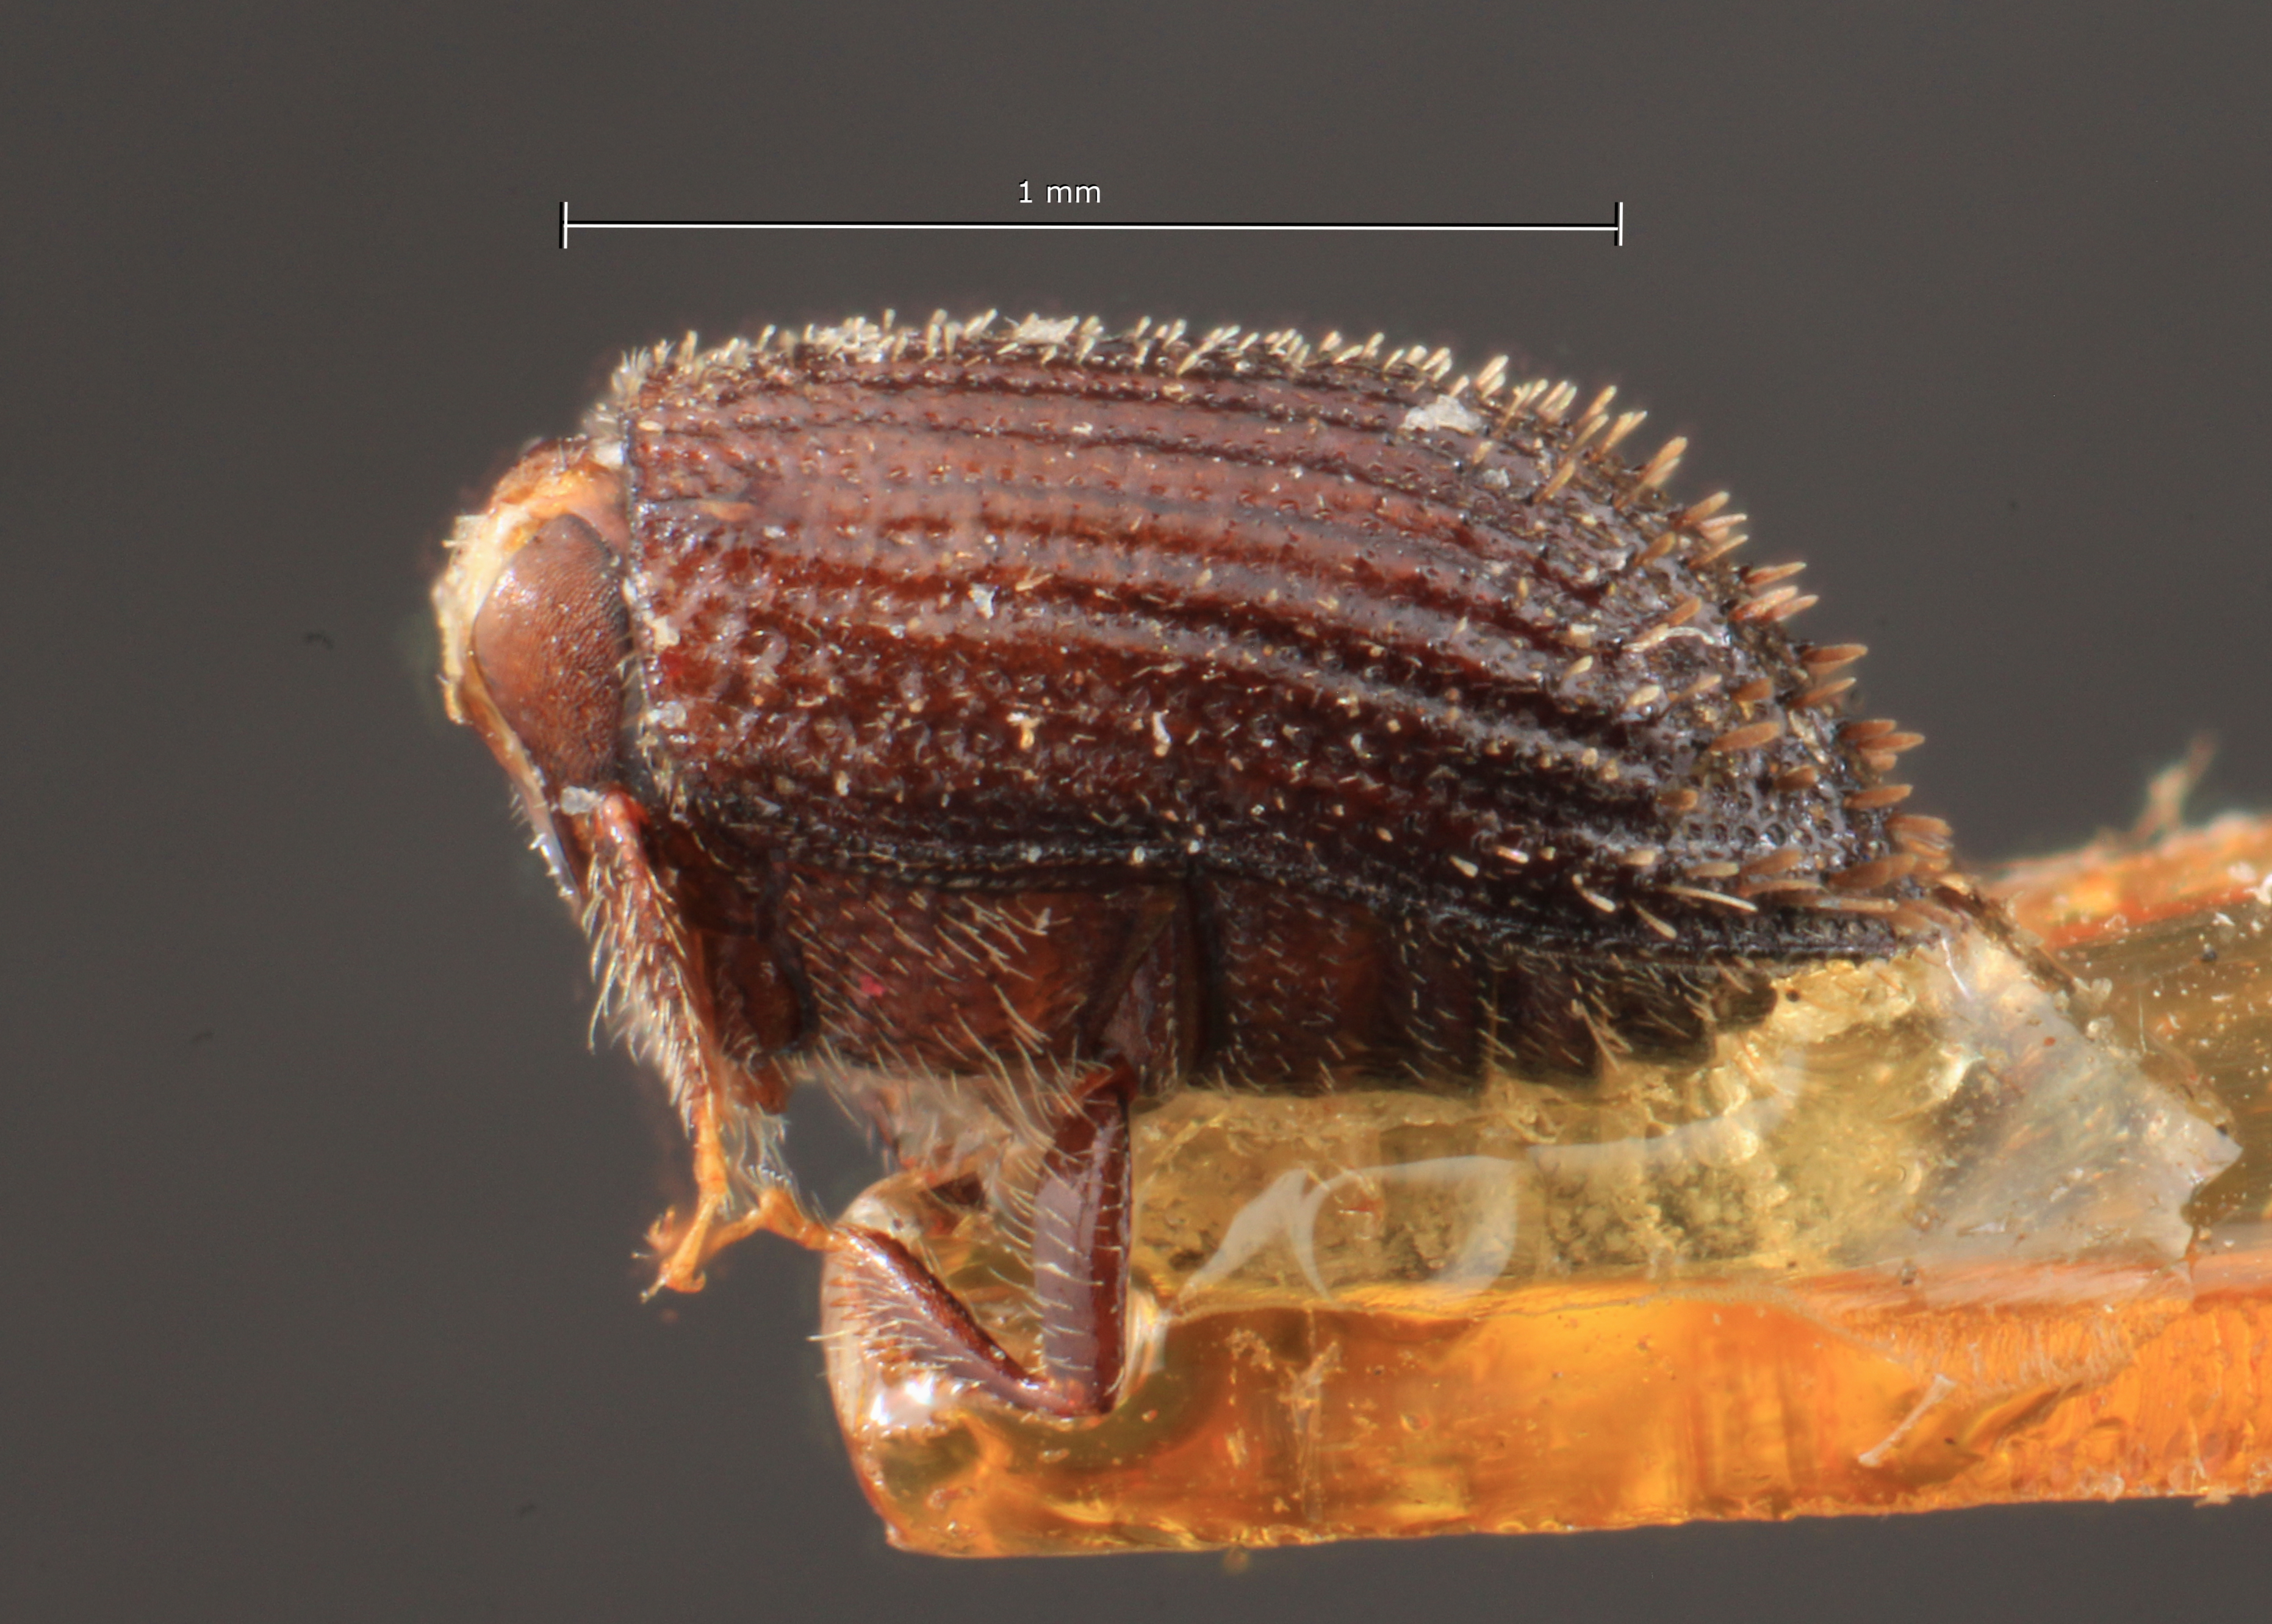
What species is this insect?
Adiaerretus hystrix
